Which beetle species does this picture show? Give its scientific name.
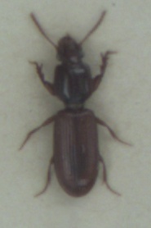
Clivina collaris
